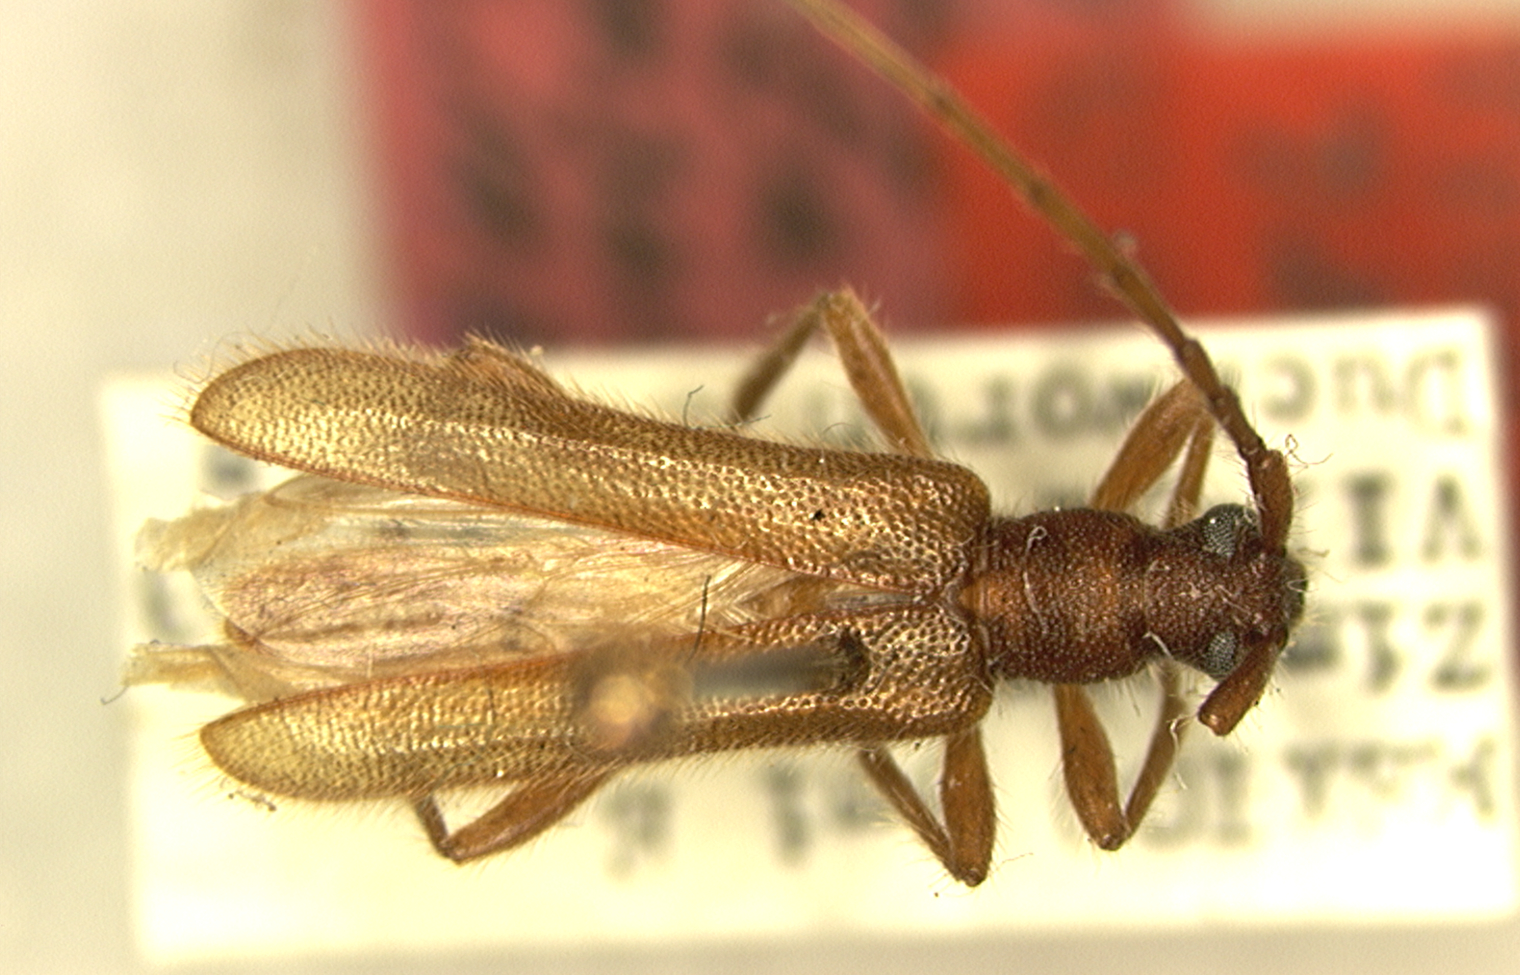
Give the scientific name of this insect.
Haplidoeme punctata
